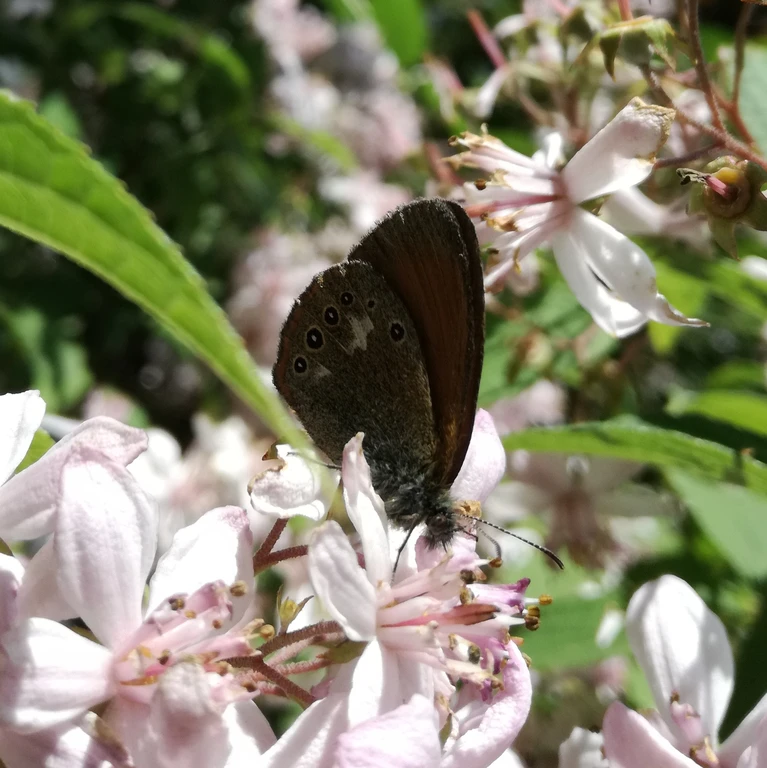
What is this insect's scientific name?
Coenonympha glycerion (also Coenonympha iphis)
